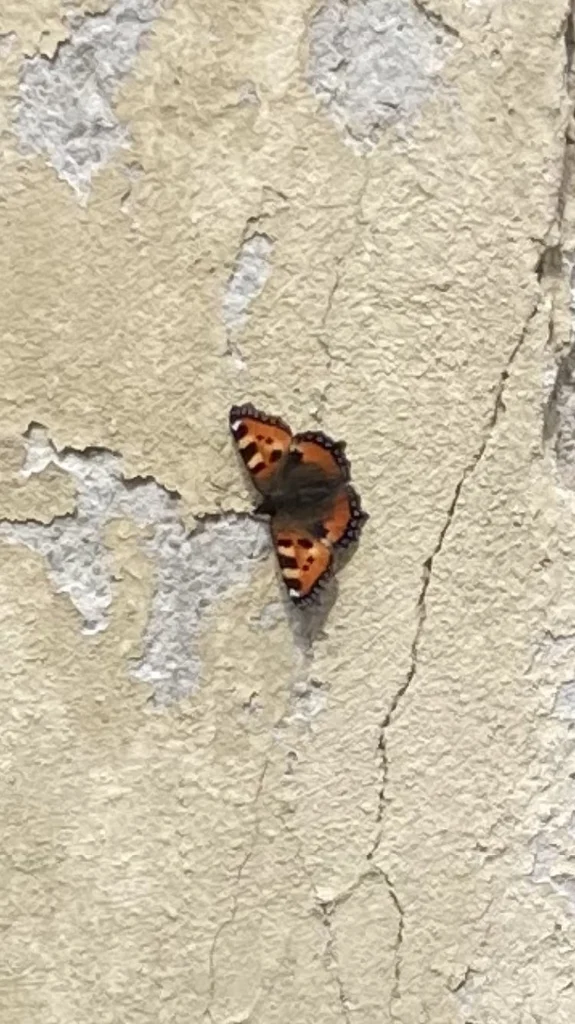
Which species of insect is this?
Aglais urticae
